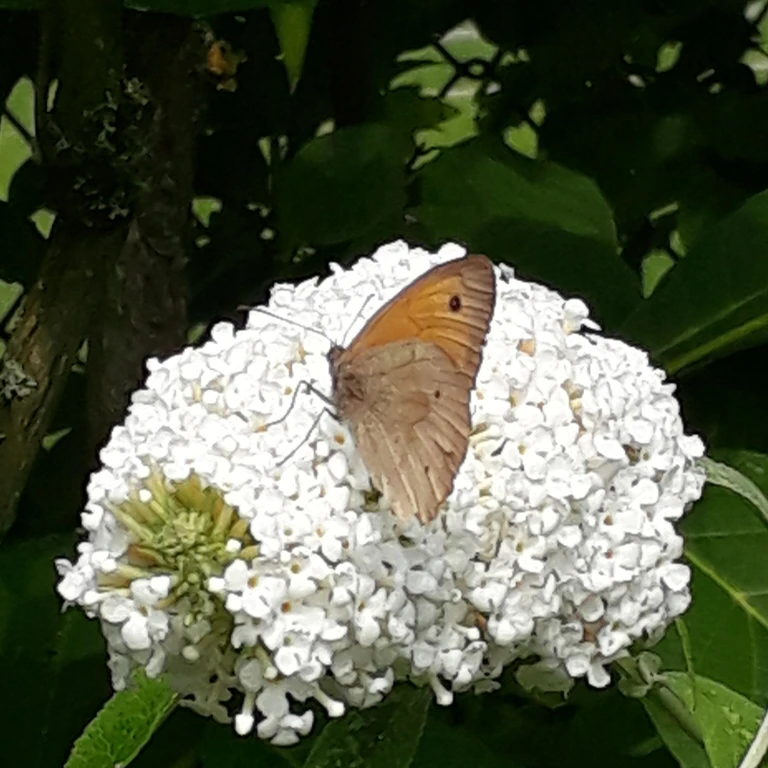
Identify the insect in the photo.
Maniola jurtina
